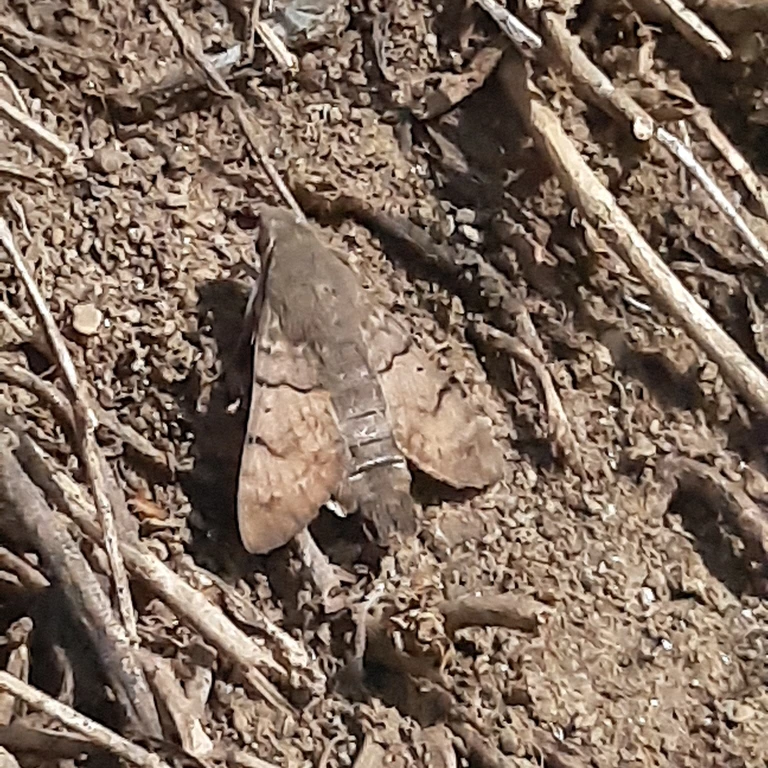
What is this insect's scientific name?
Macroglossum stellatarum
